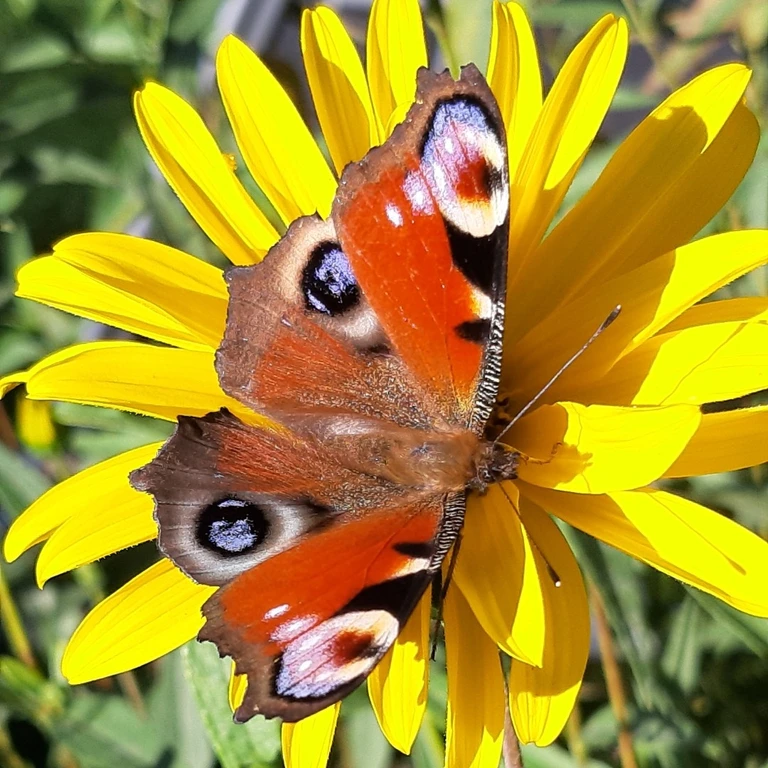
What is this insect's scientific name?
Aglais io
